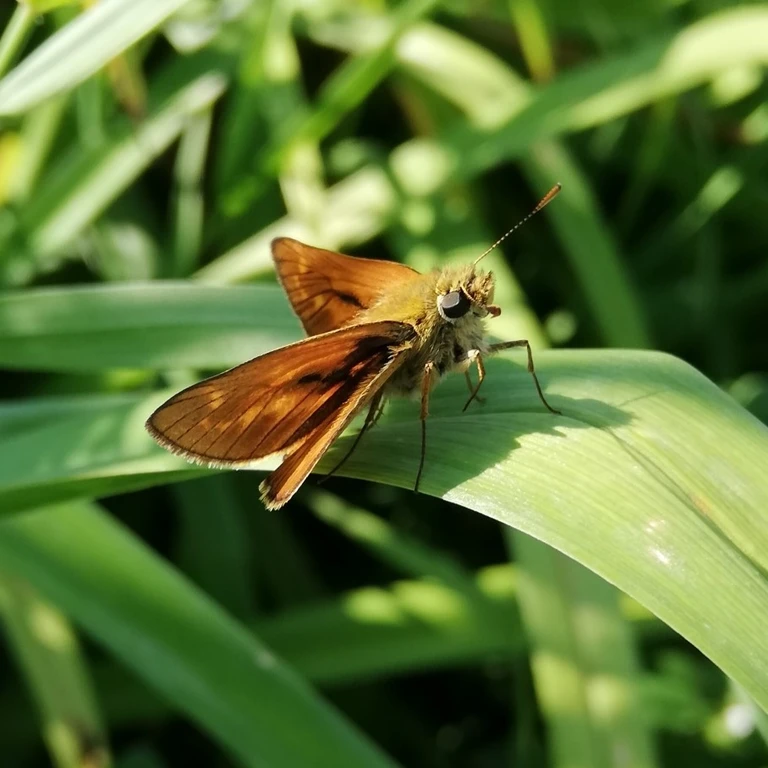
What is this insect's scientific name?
Ochlodes sylvanus (also Ochlodes venata)
